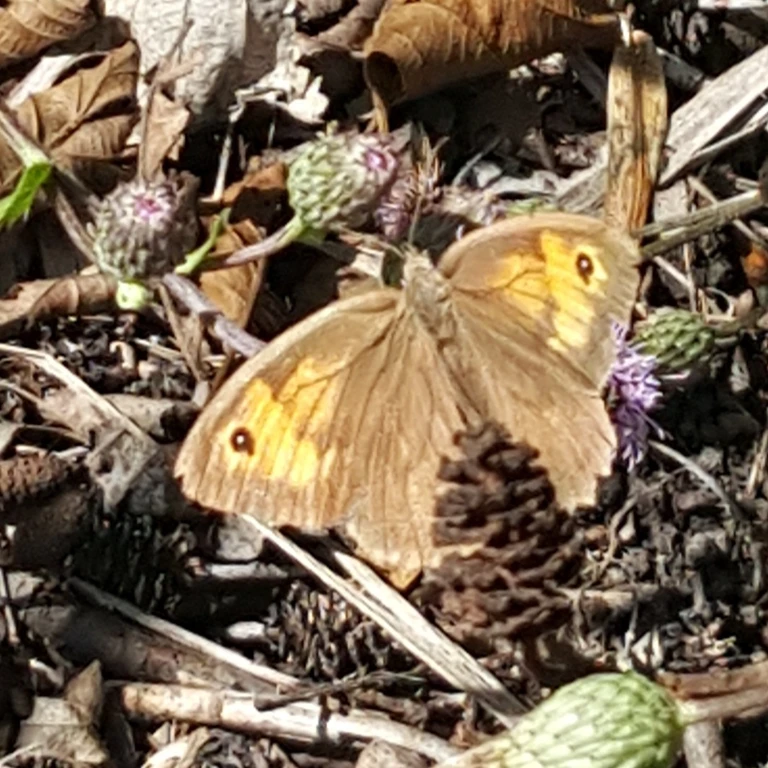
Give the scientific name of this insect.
Maniola jurtina
